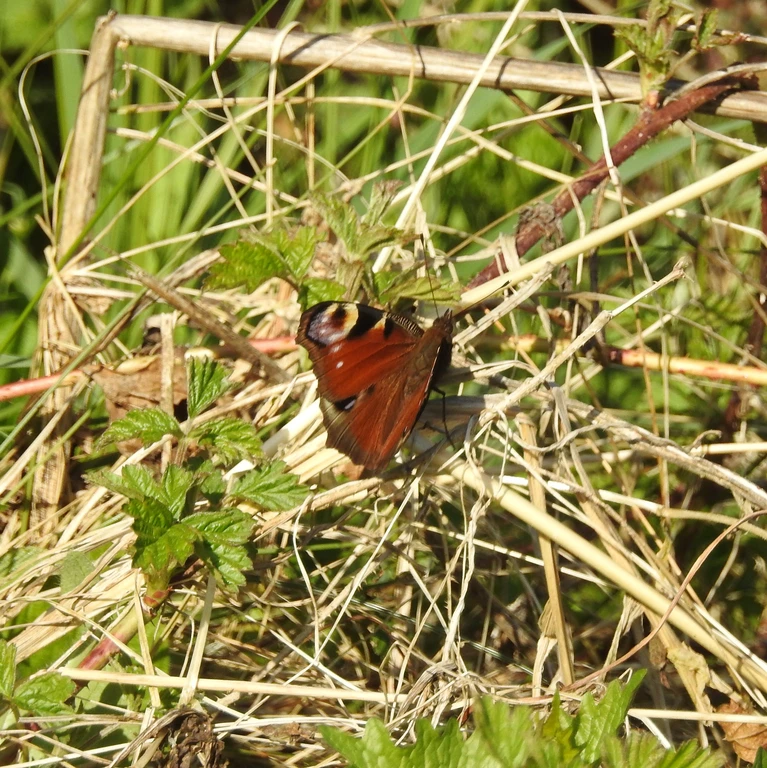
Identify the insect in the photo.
Aglais io
